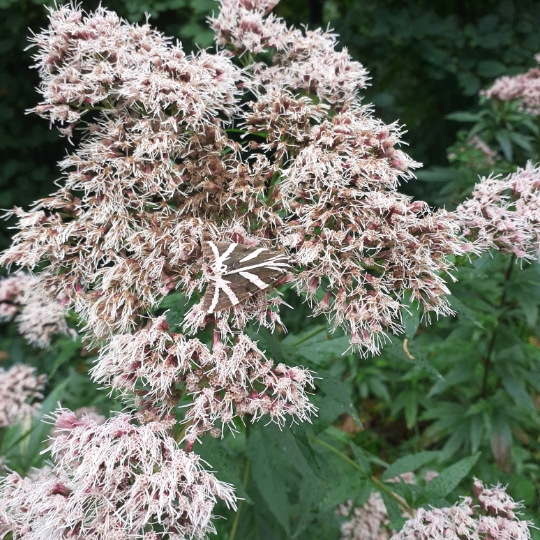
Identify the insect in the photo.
Euplagia quadripunctaria
